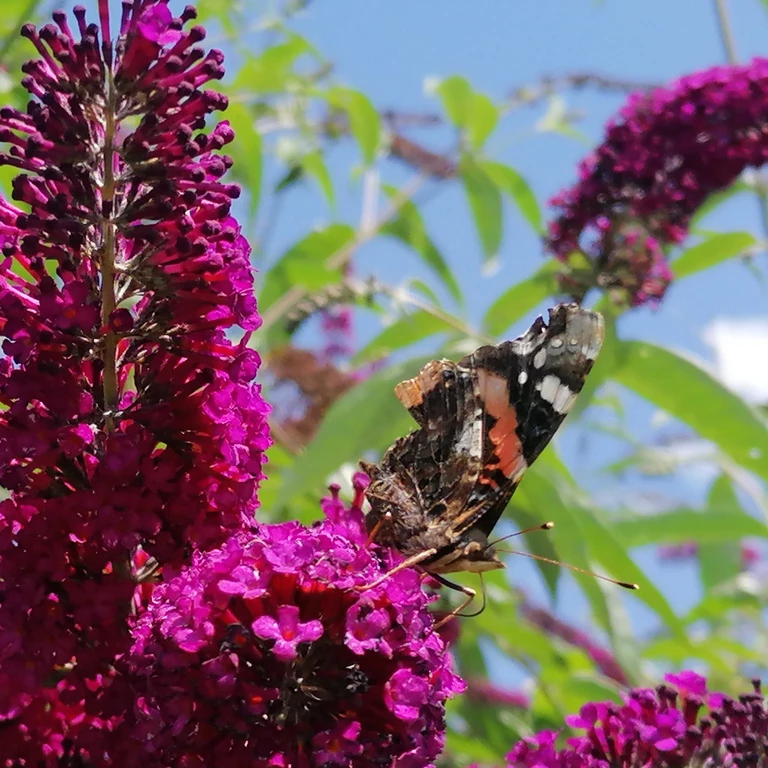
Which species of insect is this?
Vanessa atalanta
